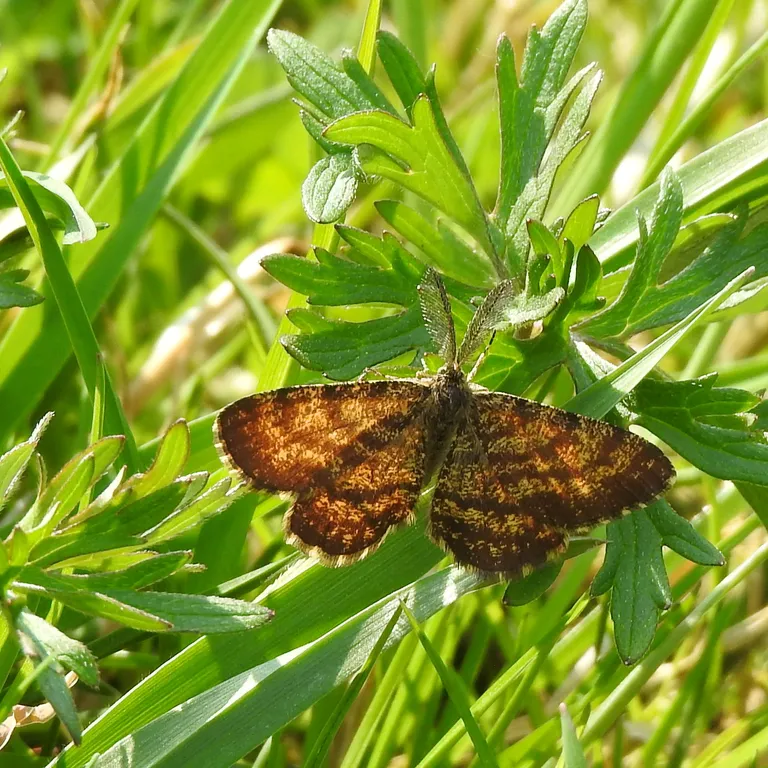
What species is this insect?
Ematurga atomaria
